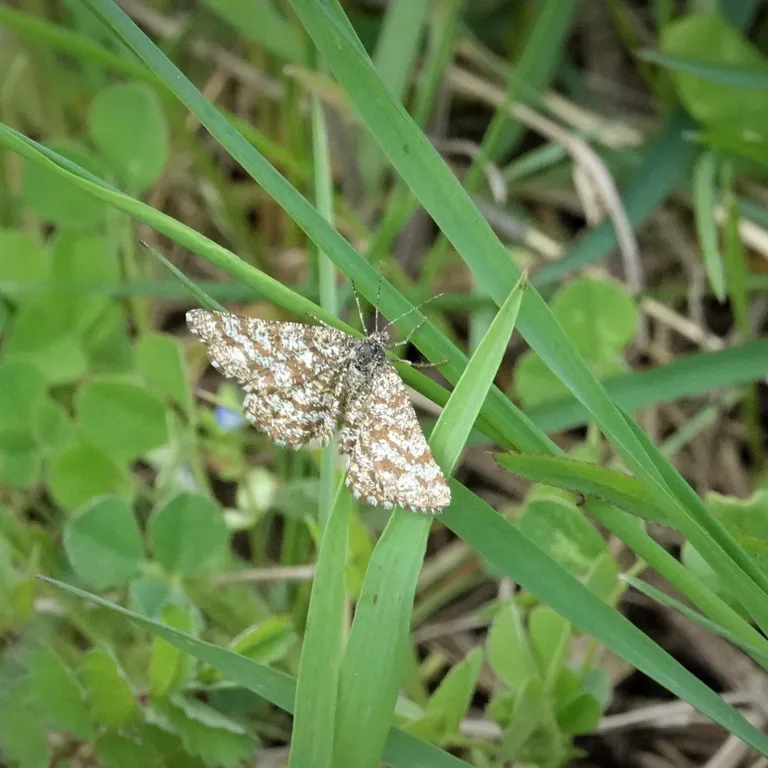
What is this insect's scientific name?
Ematurga atomaria
